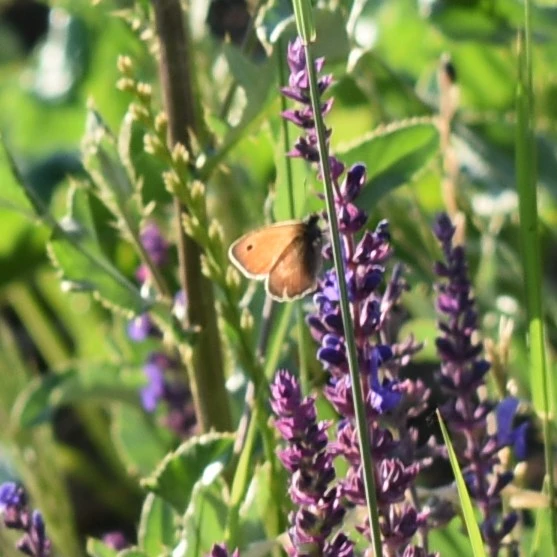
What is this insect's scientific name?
Coenonympha pamphilus
